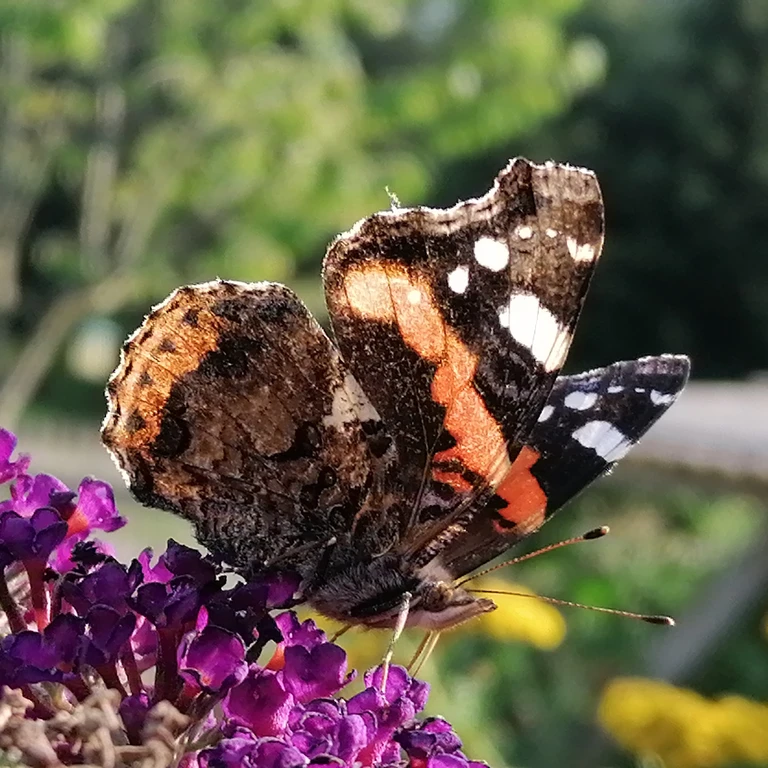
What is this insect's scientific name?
Vanessa atalanta
